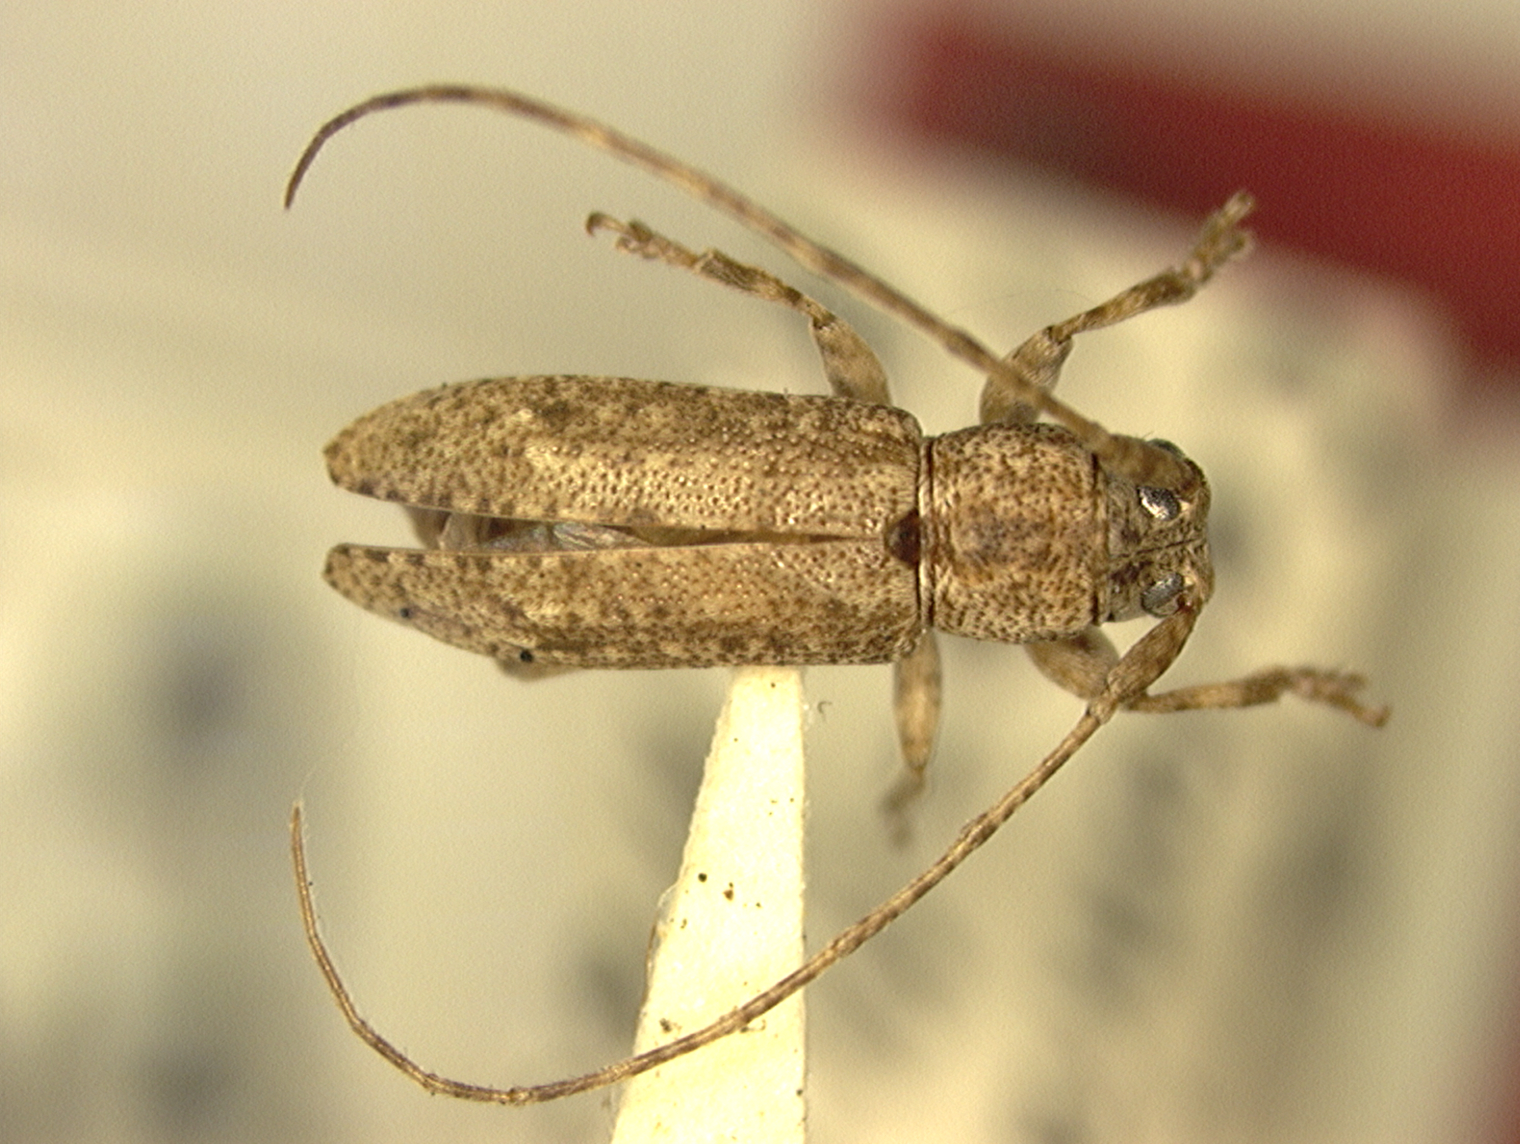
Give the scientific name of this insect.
Ropica yapana
